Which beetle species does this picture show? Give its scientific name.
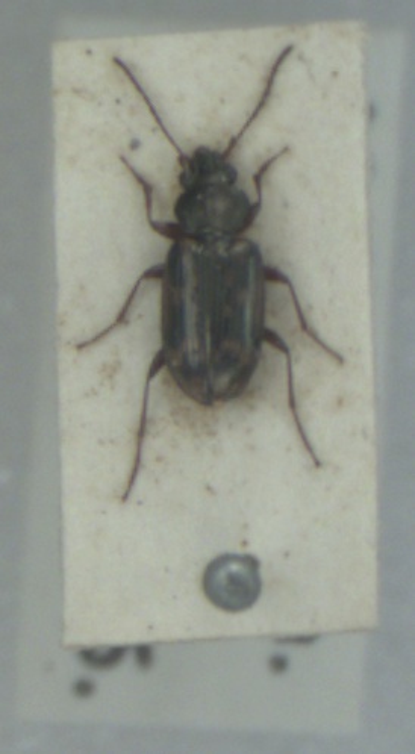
Bembidion varium
